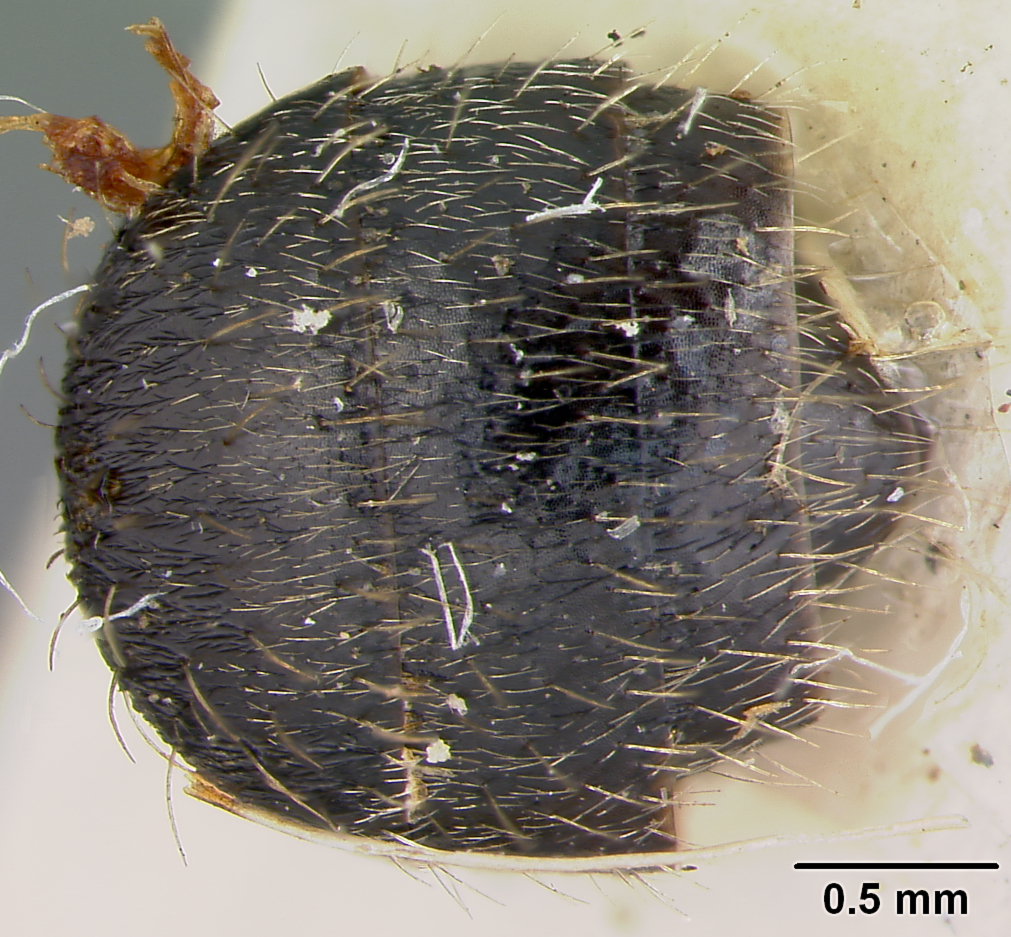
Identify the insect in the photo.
Camponotus lamborni
